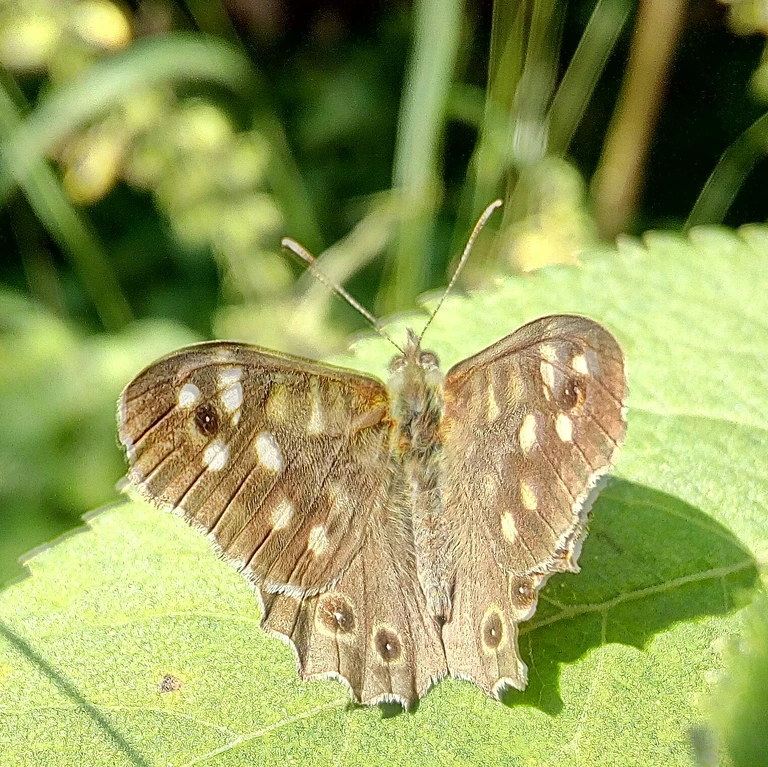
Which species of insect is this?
Pararge aegeria
